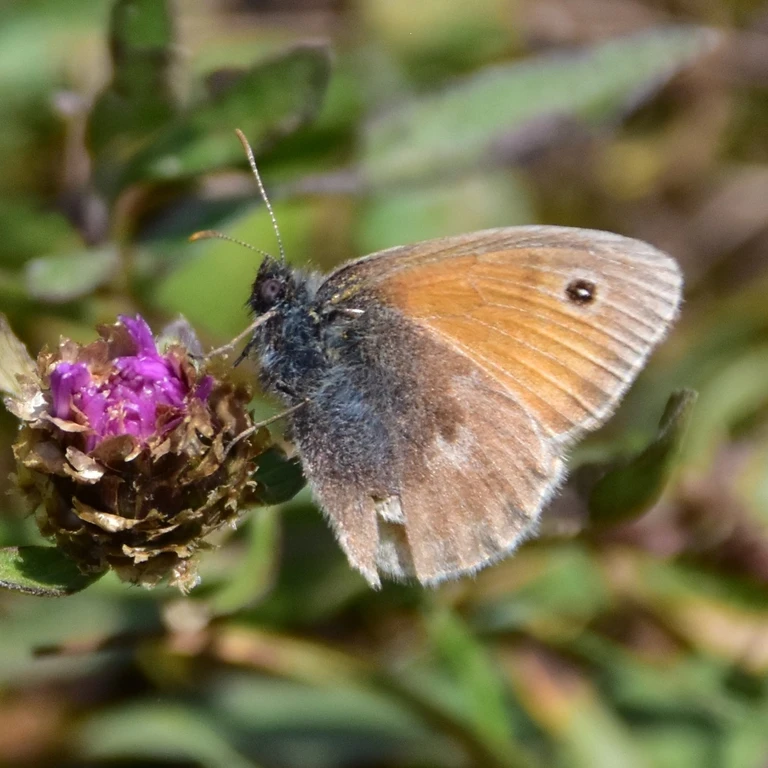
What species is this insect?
Coenonympha pamphilus
